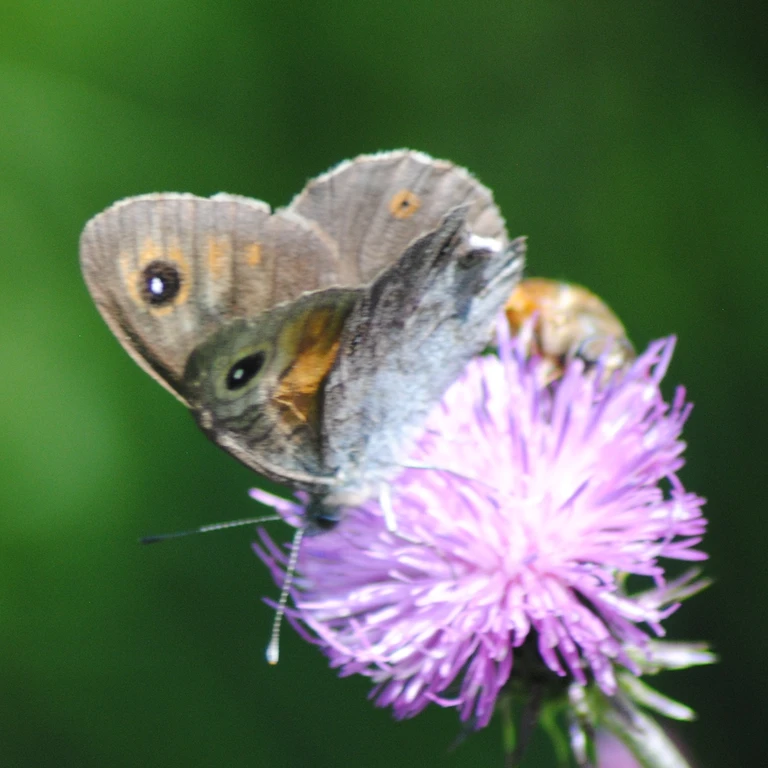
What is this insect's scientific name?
Lasiommata maera (also Pararge maera)
